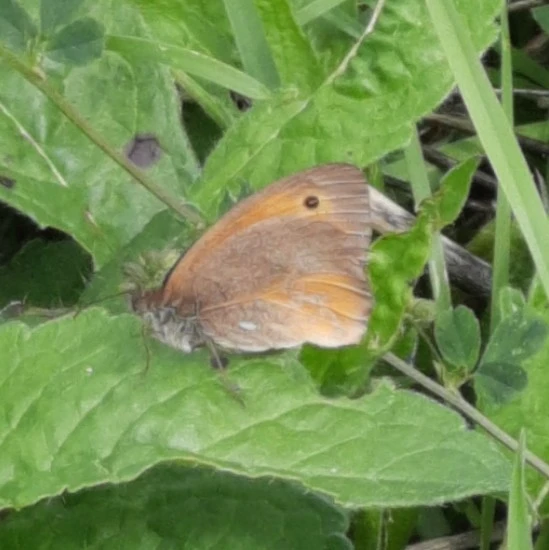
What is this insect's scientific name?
Maniola jurtina
